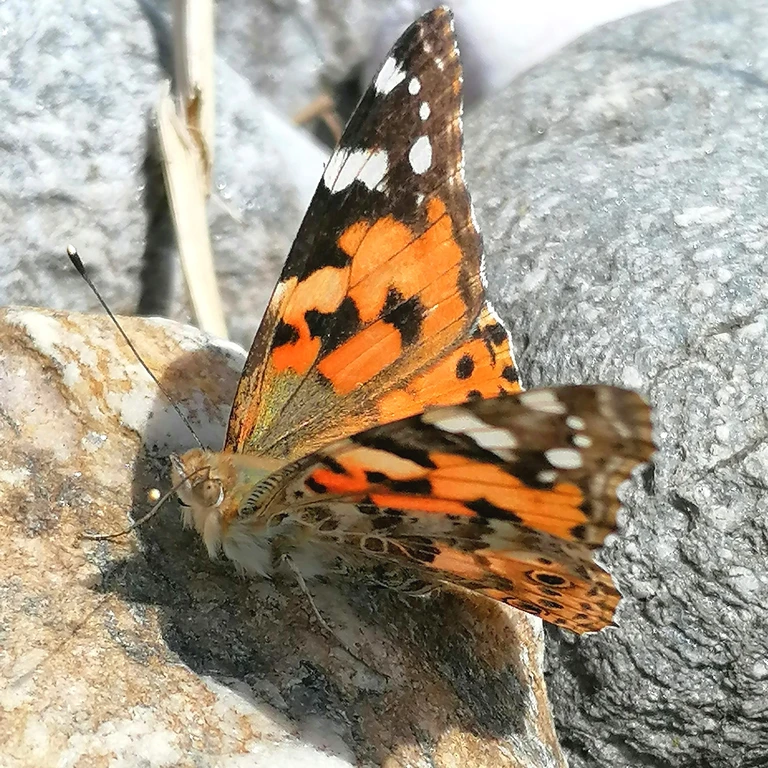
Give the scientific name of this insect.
Vanessa cardui
